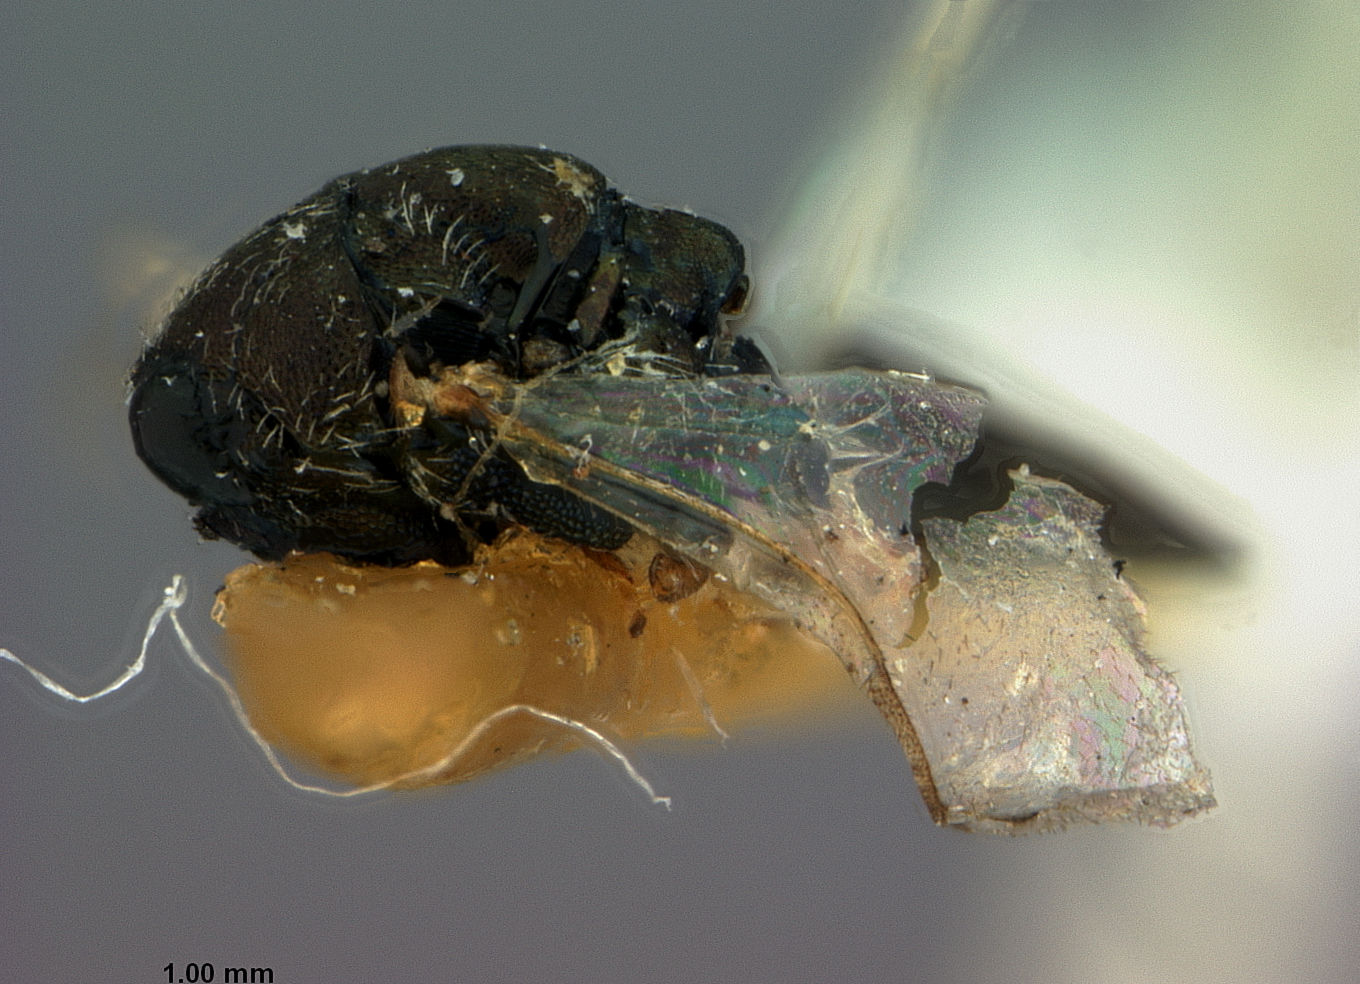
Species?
Dinotus elongatus
